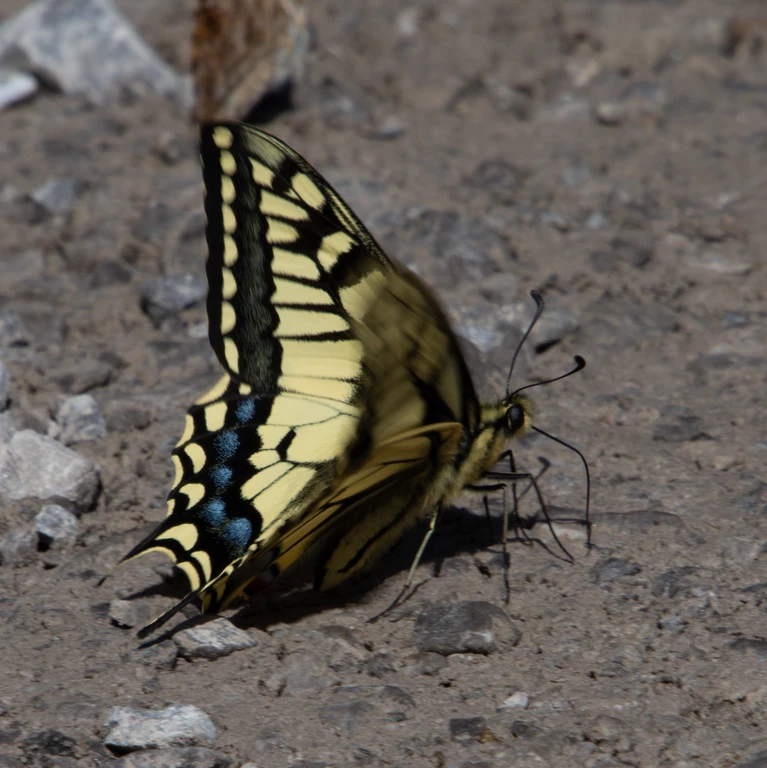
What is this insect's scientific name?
Papilio machaon
